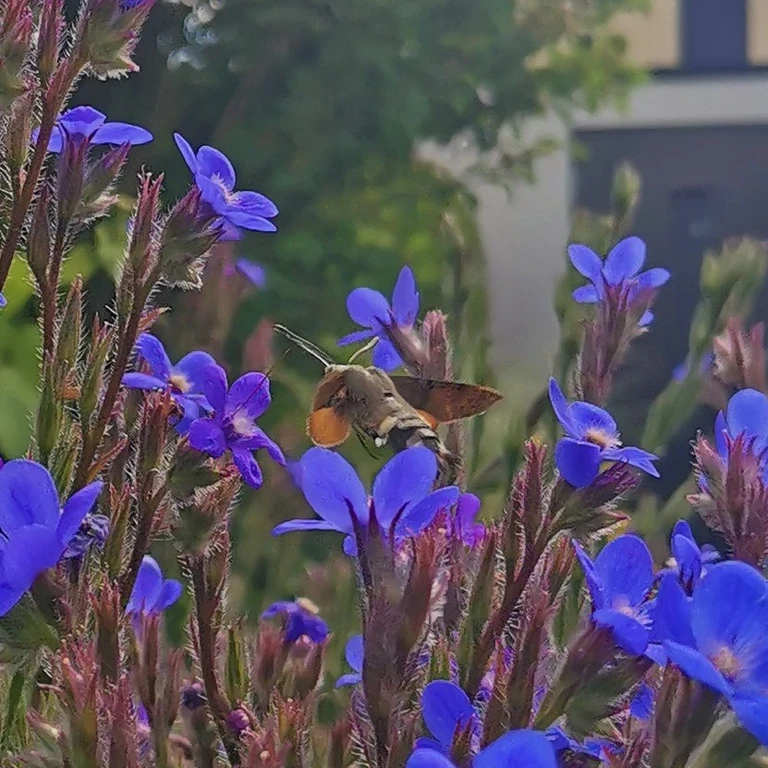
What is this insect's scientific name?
Macroglossum stellatarum
